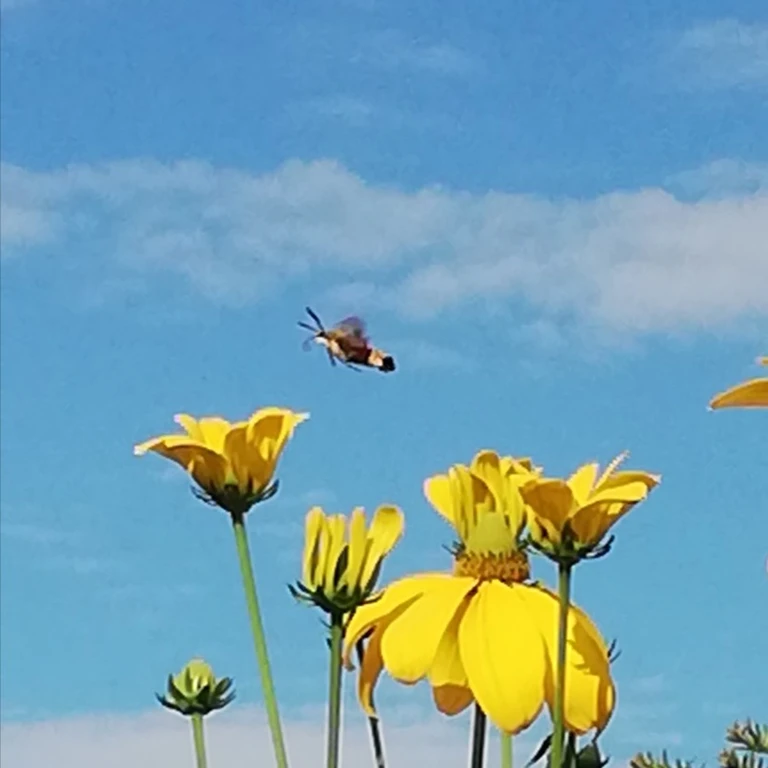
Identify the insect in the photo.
Hemaris fuciformis
